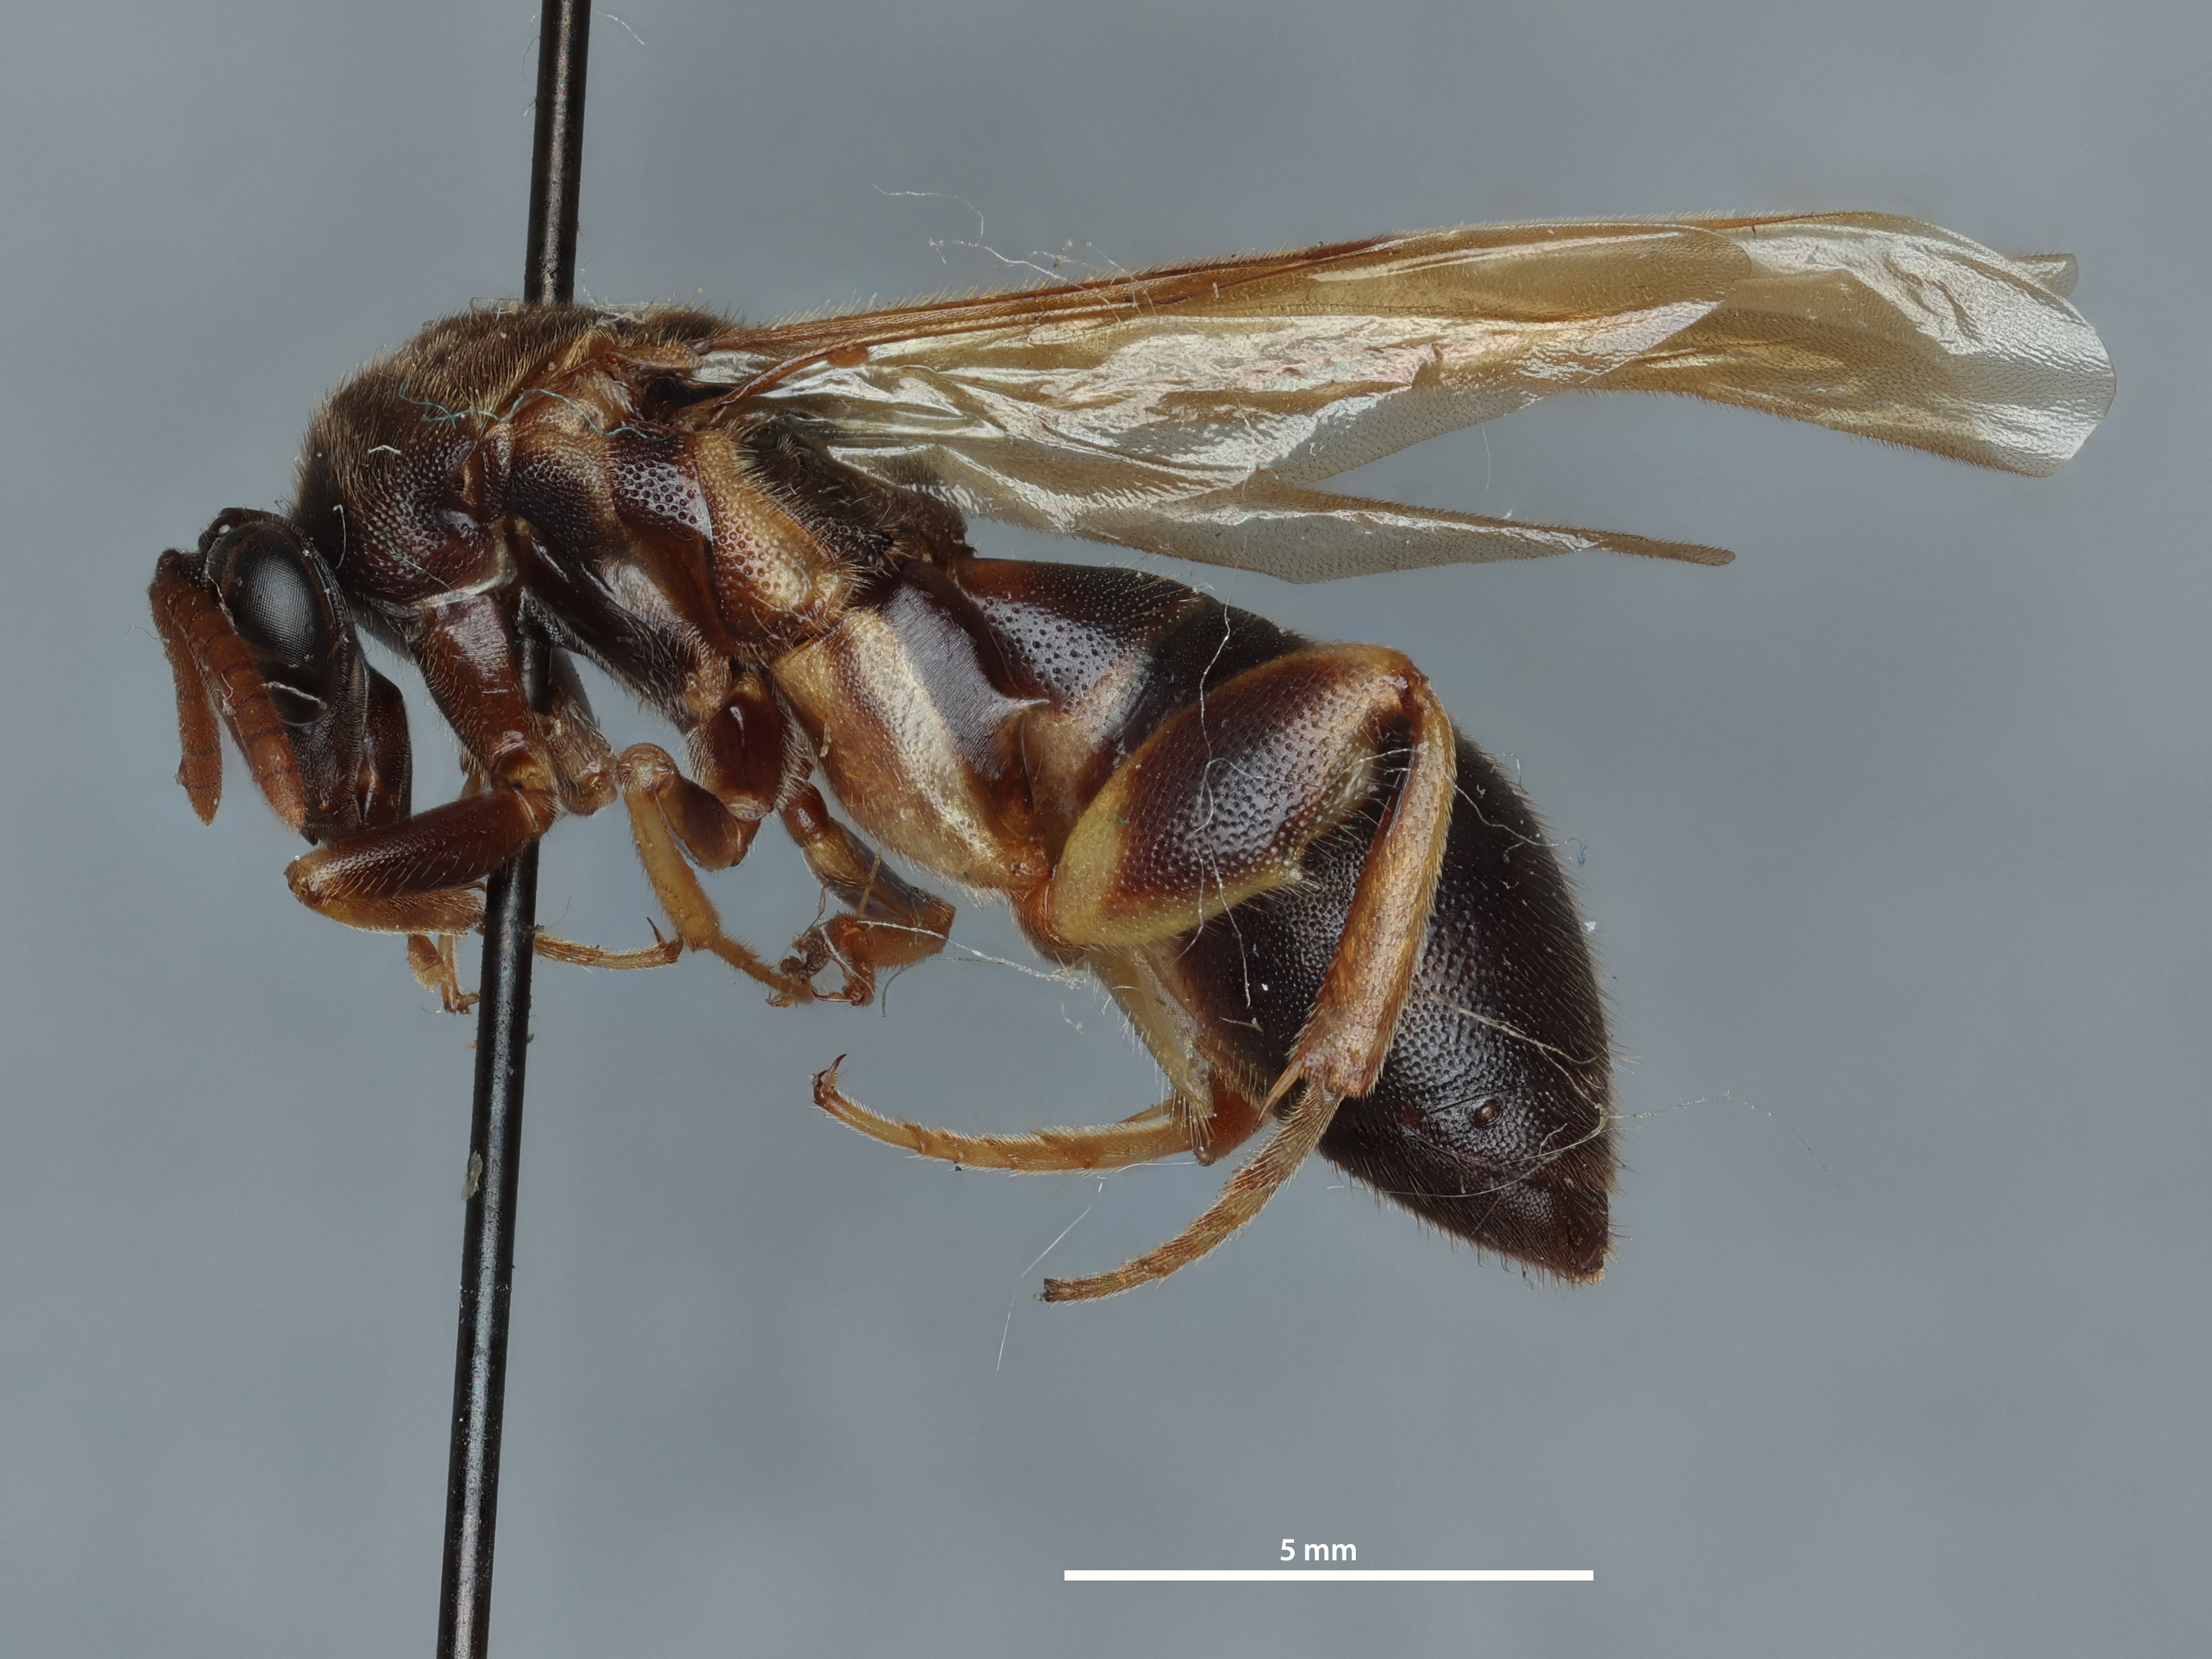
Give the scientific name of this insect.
Polistomorpha atrata
